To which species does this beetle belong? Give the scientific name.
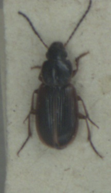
Stenolophus mixtus
